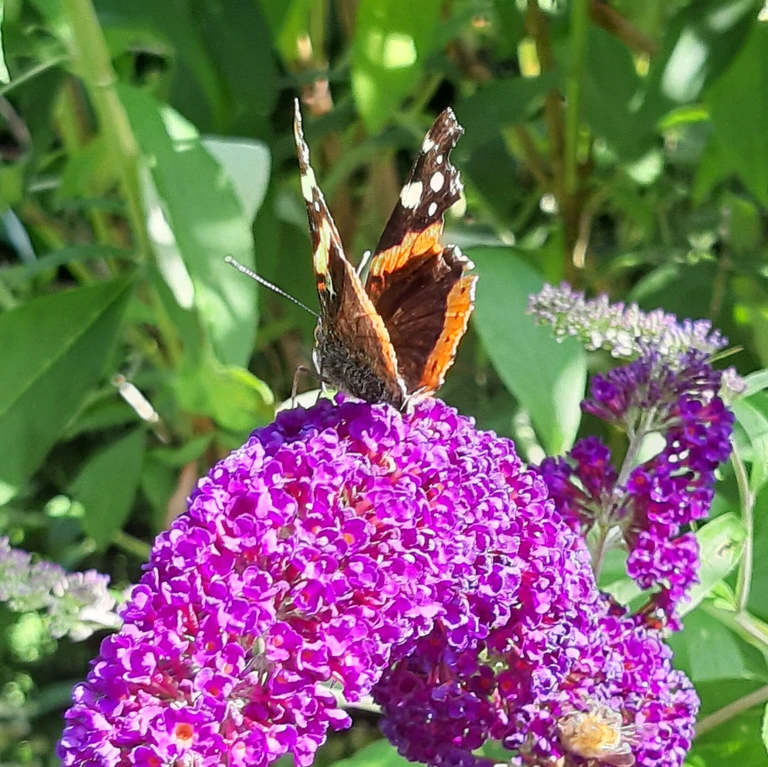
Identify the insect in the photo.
Vanessa atalanta
